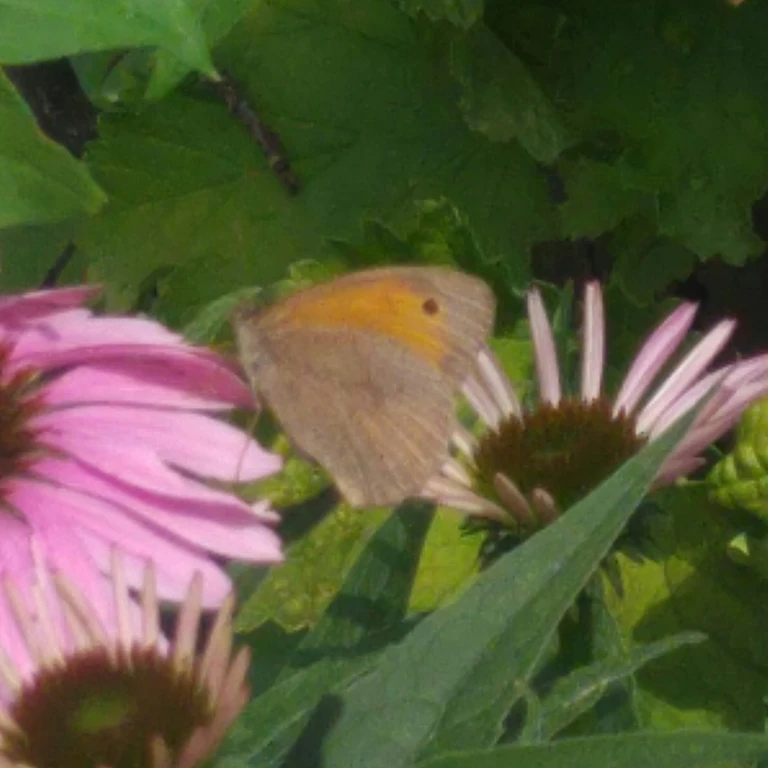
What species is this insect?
Maniola jurtina
